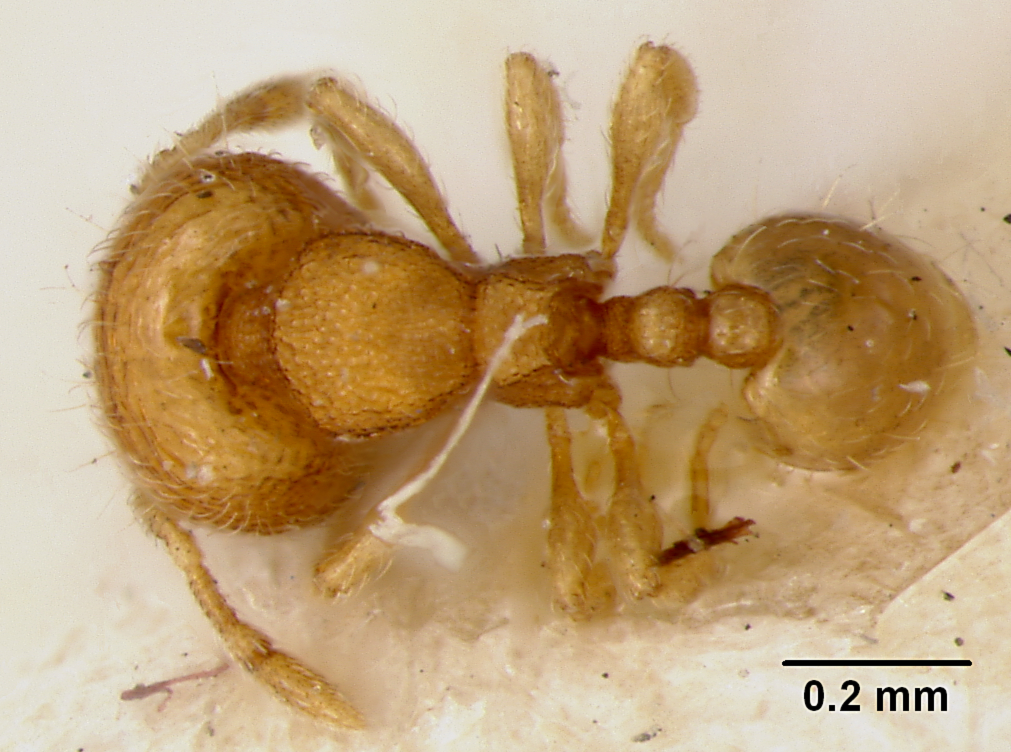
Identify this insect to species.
Oligomyrmex overbecki
